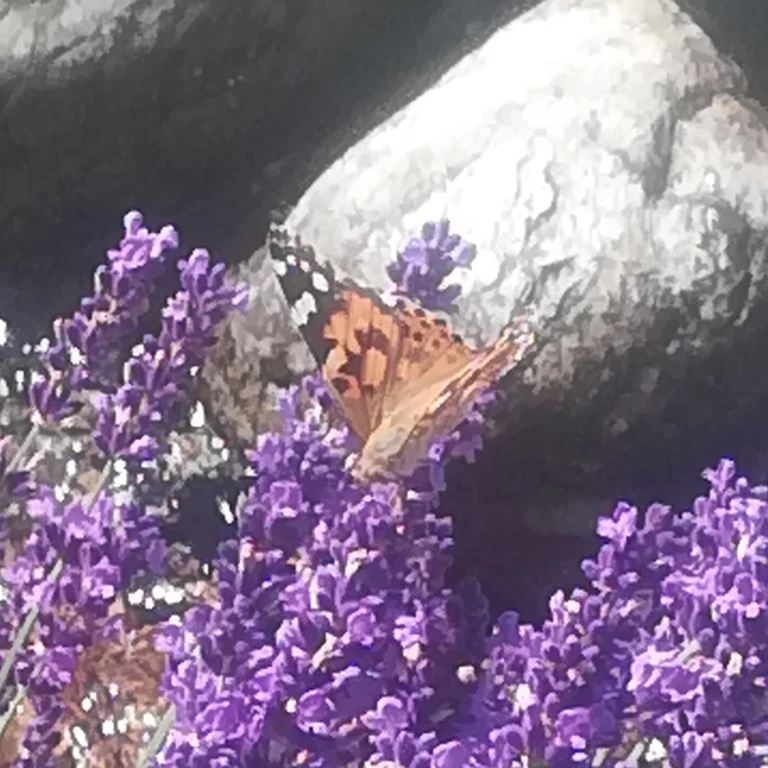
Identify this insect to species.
Vanessa cardui
